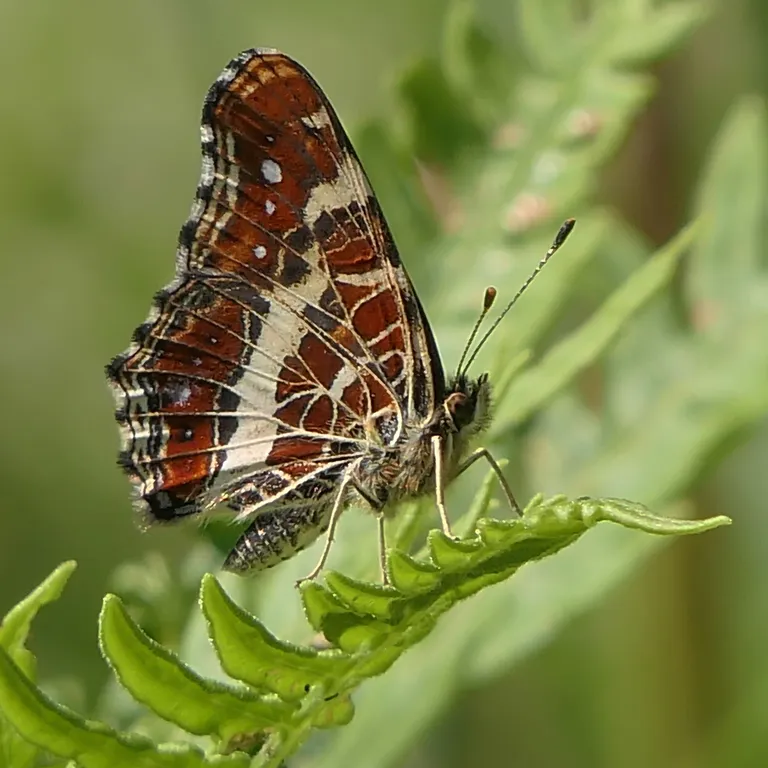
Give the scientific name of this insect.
Araschnia levana
